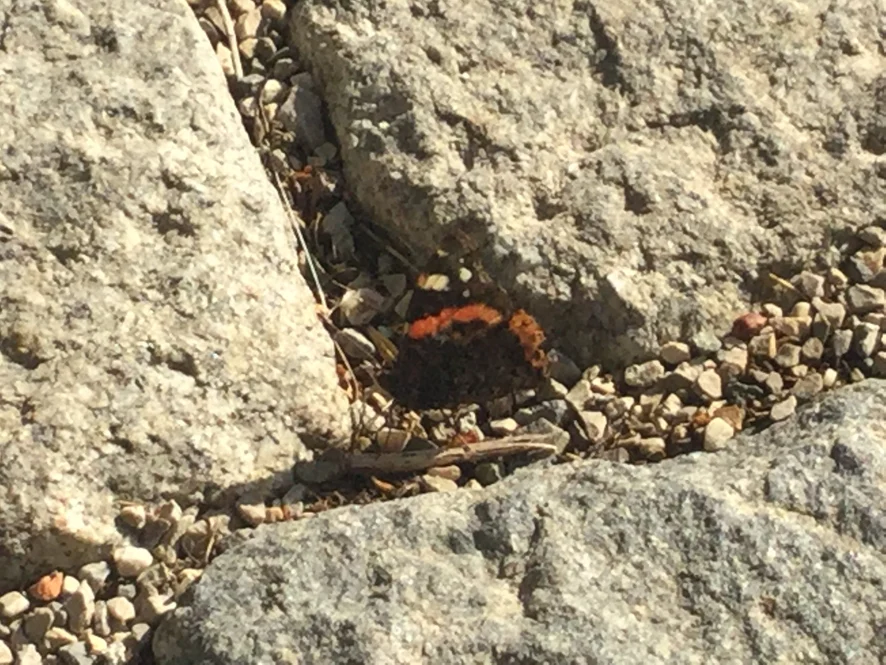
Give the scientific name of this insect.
Vanessa atalanta
